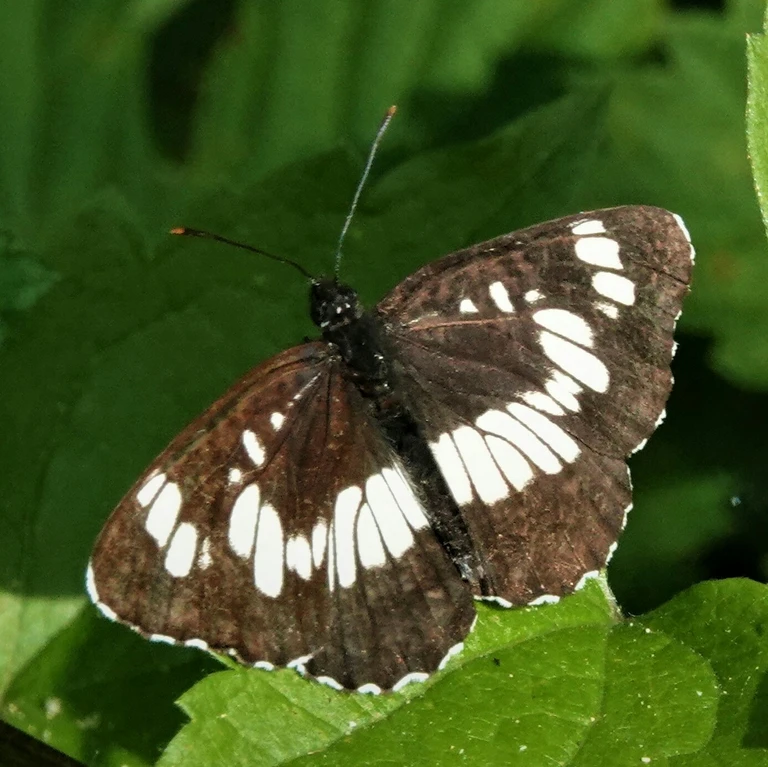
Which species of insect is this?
Neptis rivularis
